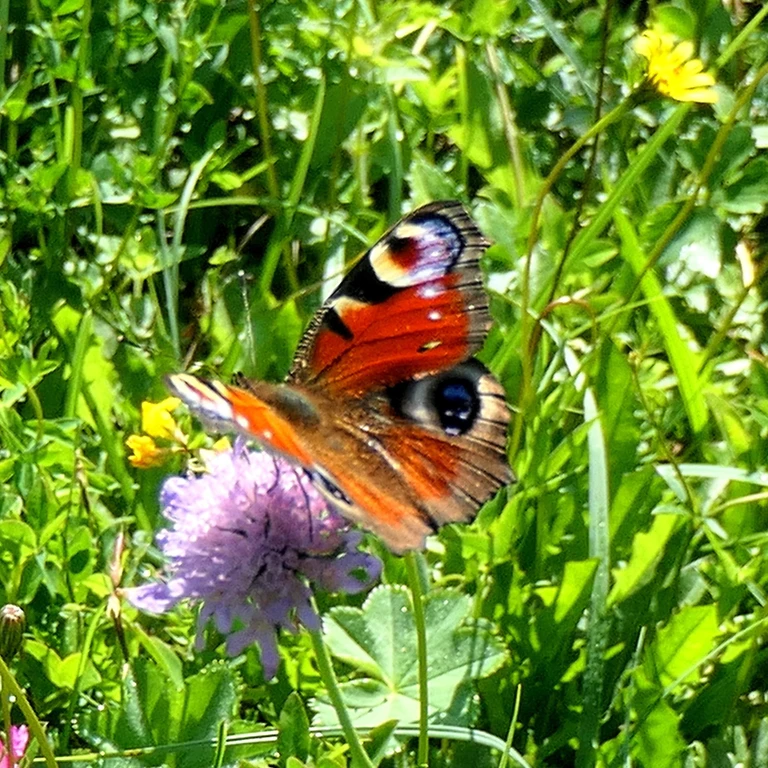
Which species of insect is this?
Aglais io
